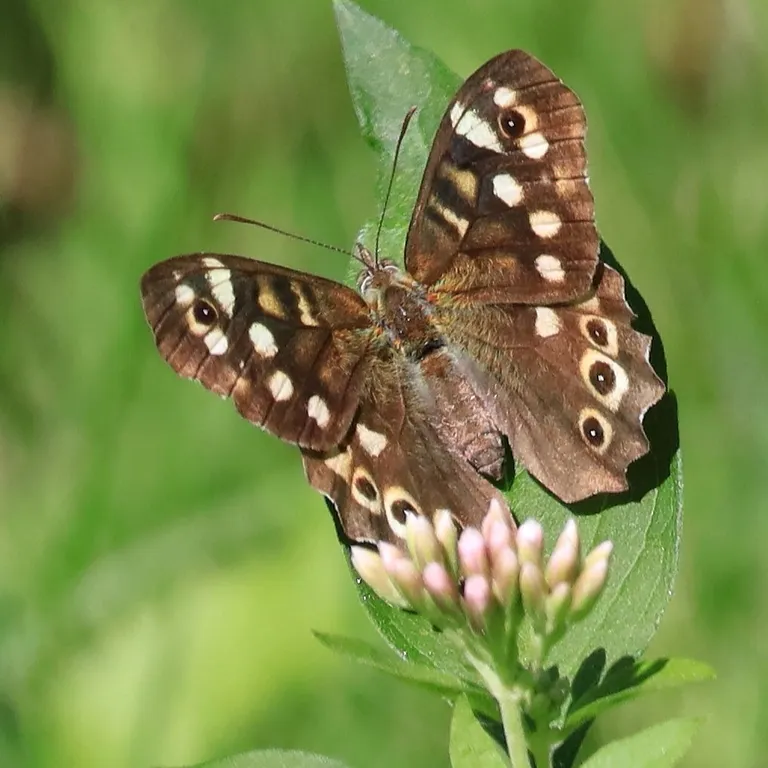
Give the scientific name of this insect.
Pararge aegeria
